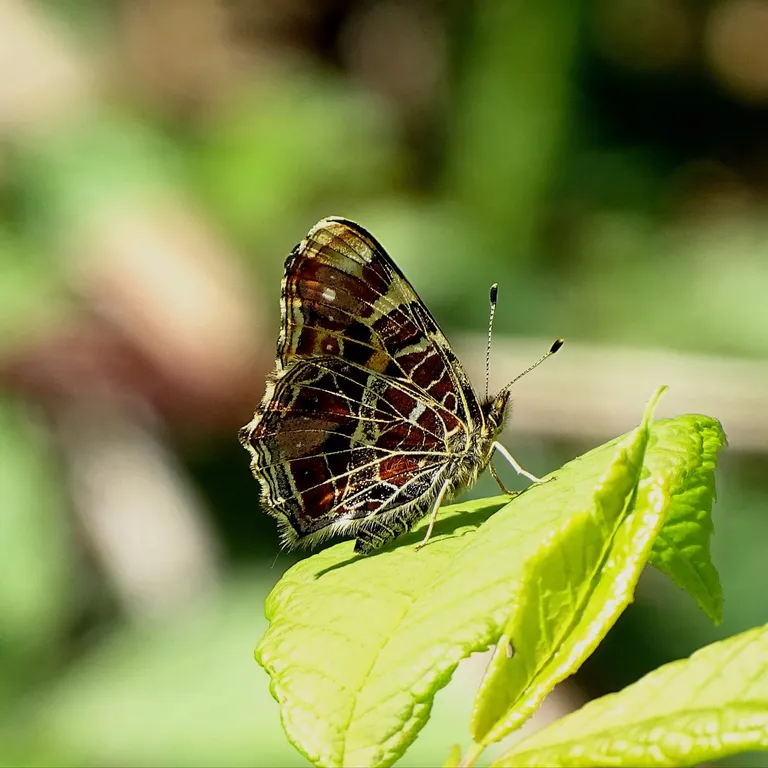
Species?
Araschnia levana
